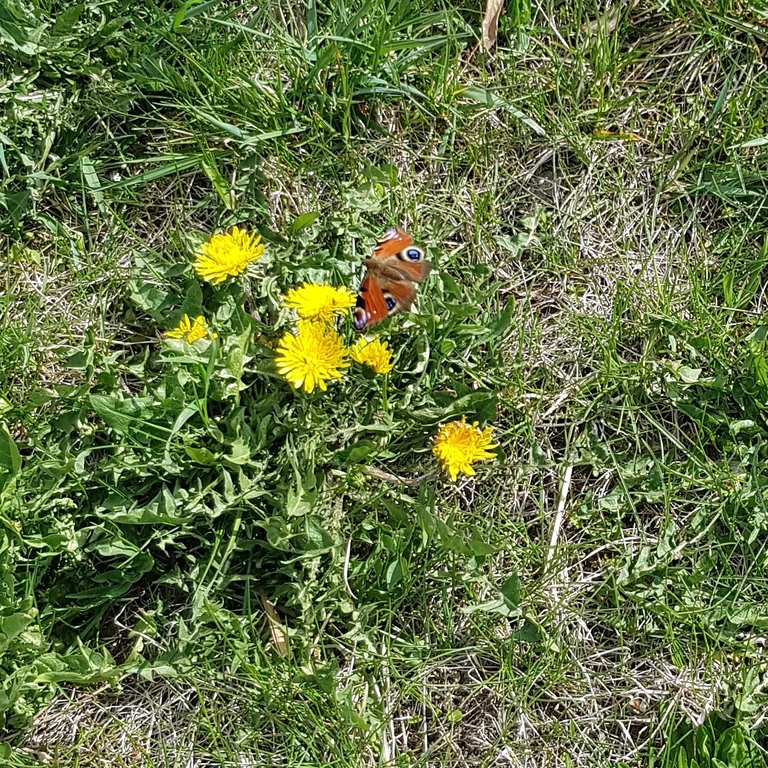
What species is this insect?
Aglais io
